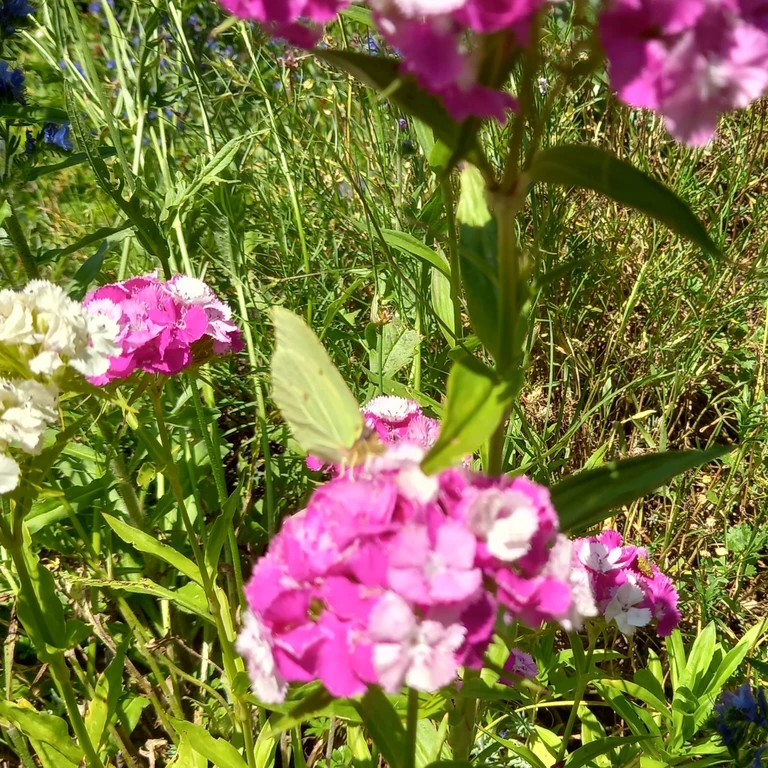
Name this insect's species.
Gonepteryx rhamni
